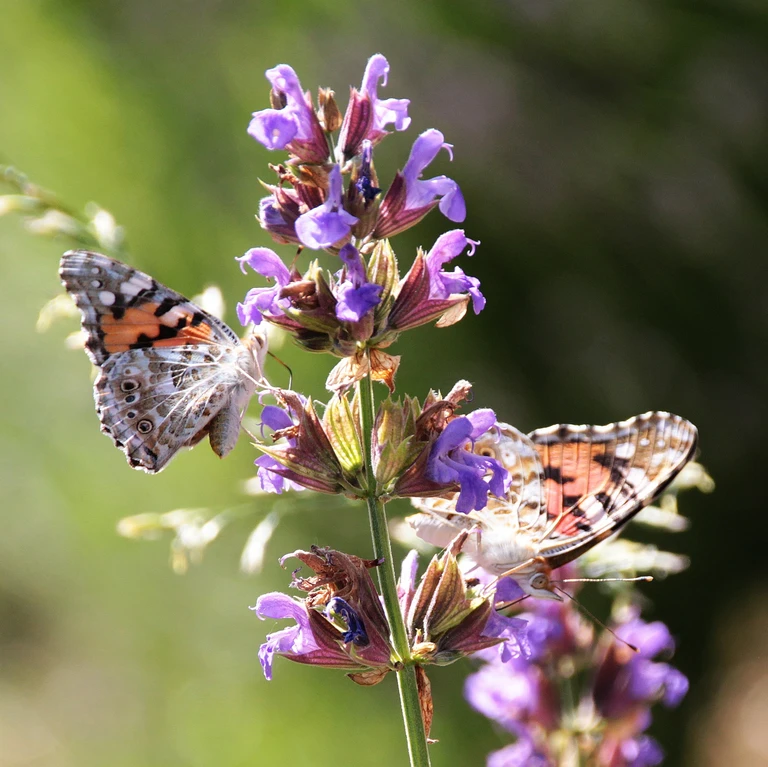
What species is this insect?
Vanessa cardui
